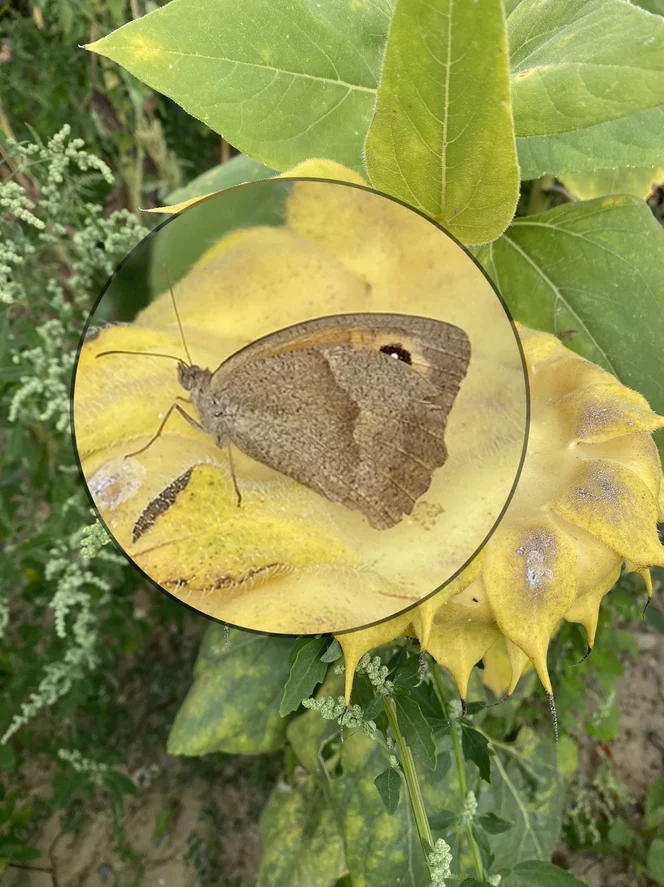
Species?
Maniola jurtina
